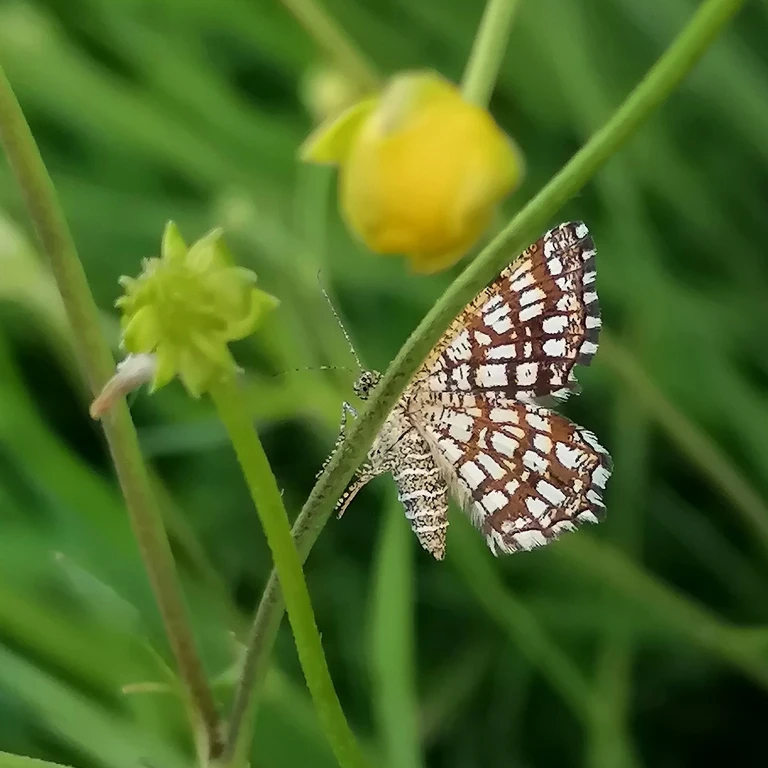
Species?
Chiasmia clathrata
